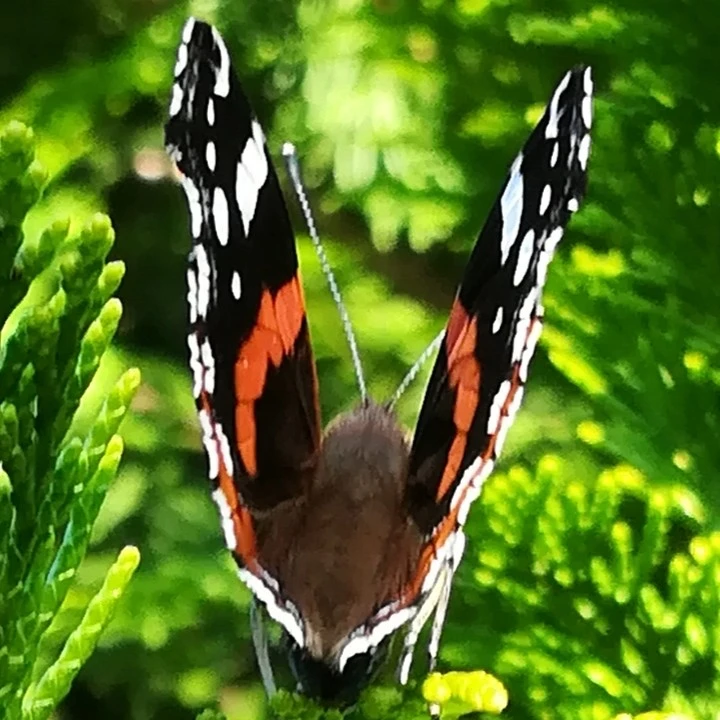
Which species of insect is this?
Vanessa atalanta
